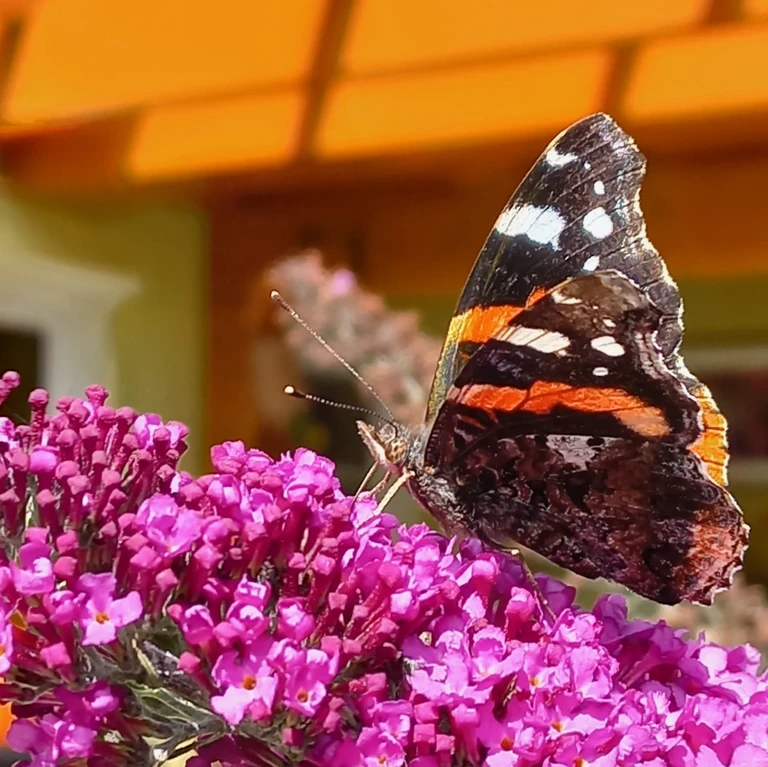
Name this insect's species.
Vanessa atalanta
